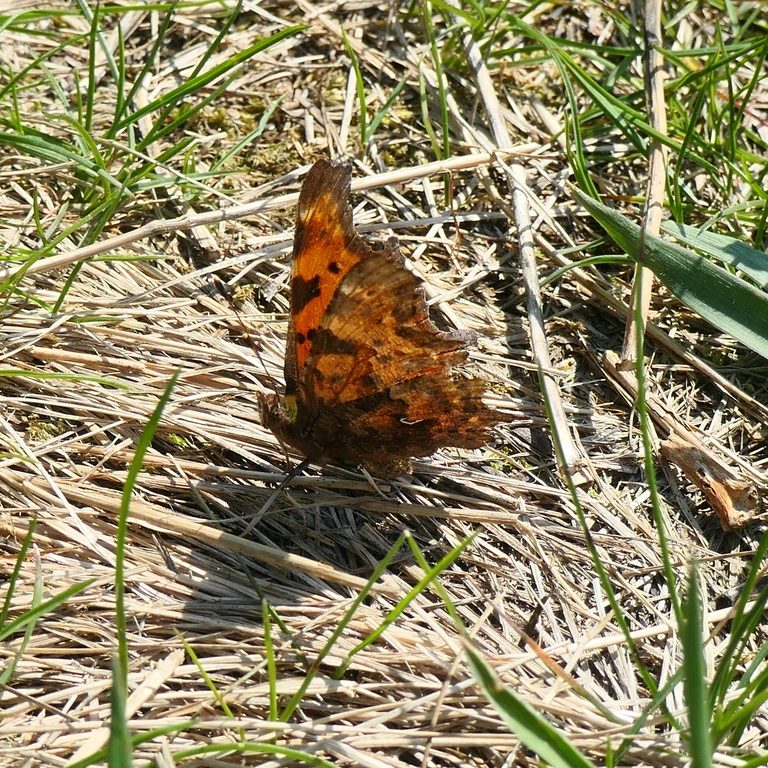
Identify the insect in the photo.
Polygonia c-album
